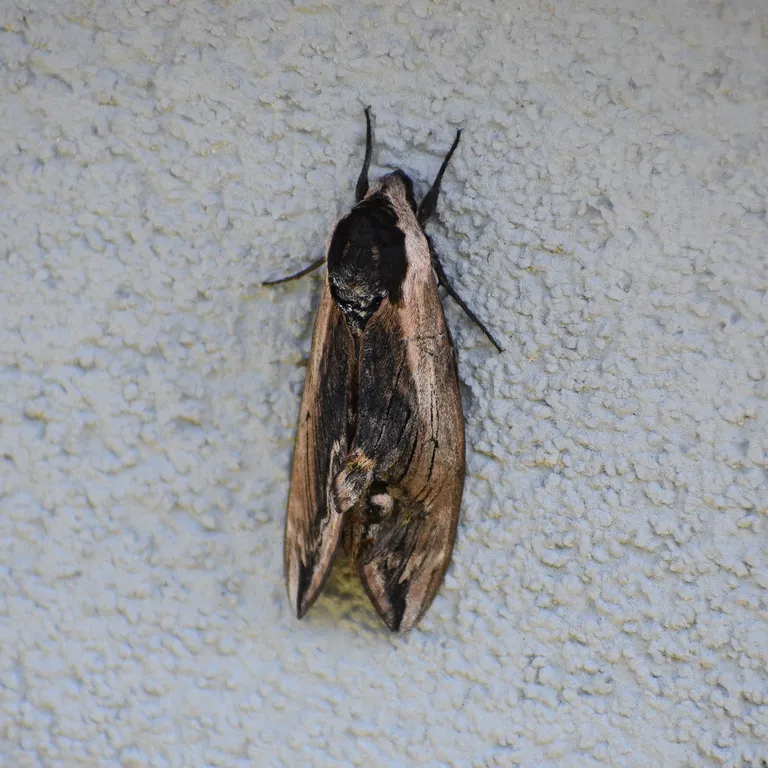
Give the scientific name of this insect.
Sphinx ligustri
